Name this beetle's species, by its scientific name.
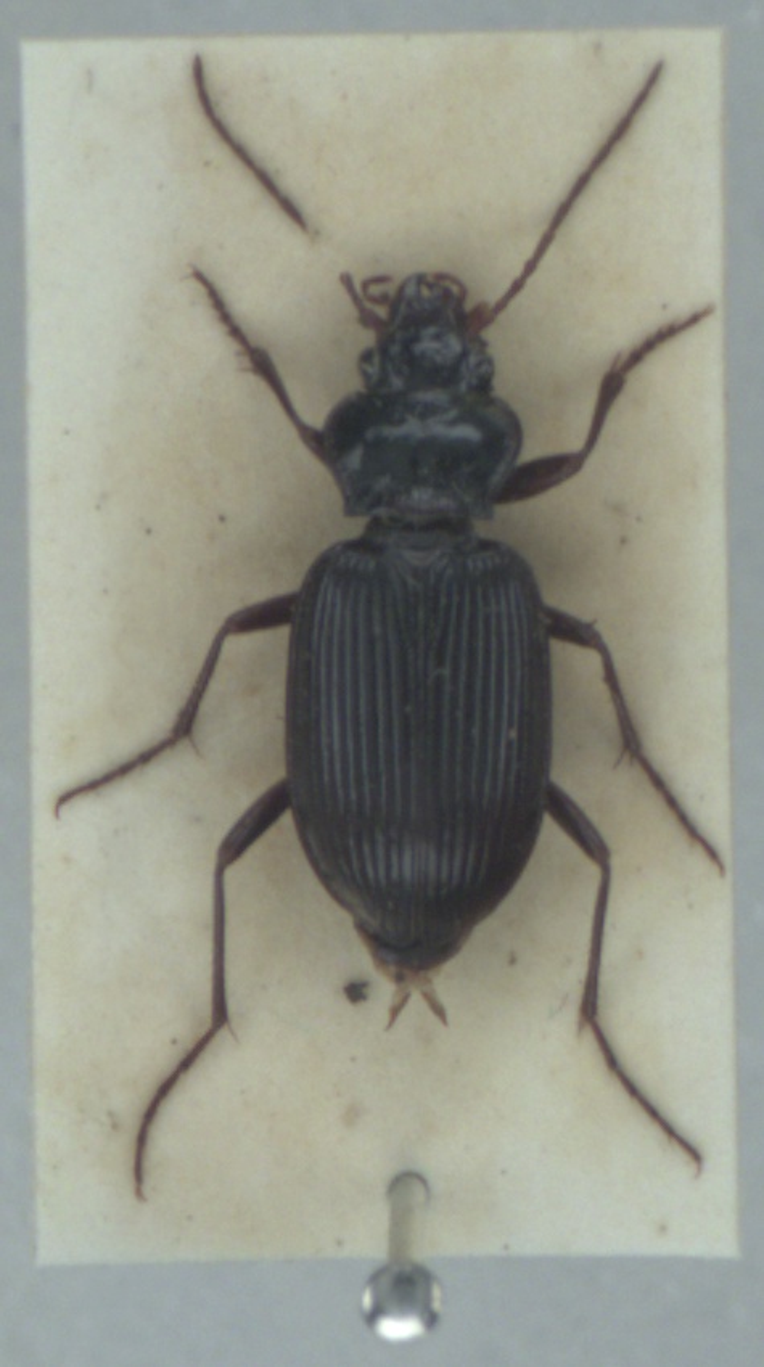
Nebria brevicollis
